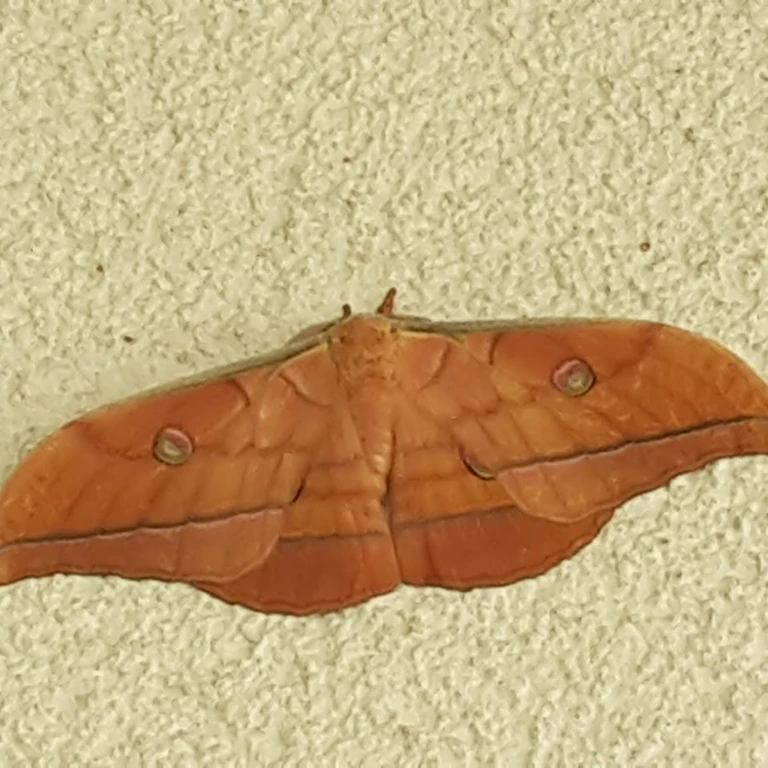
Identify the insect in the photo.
Antheraea yamamai
